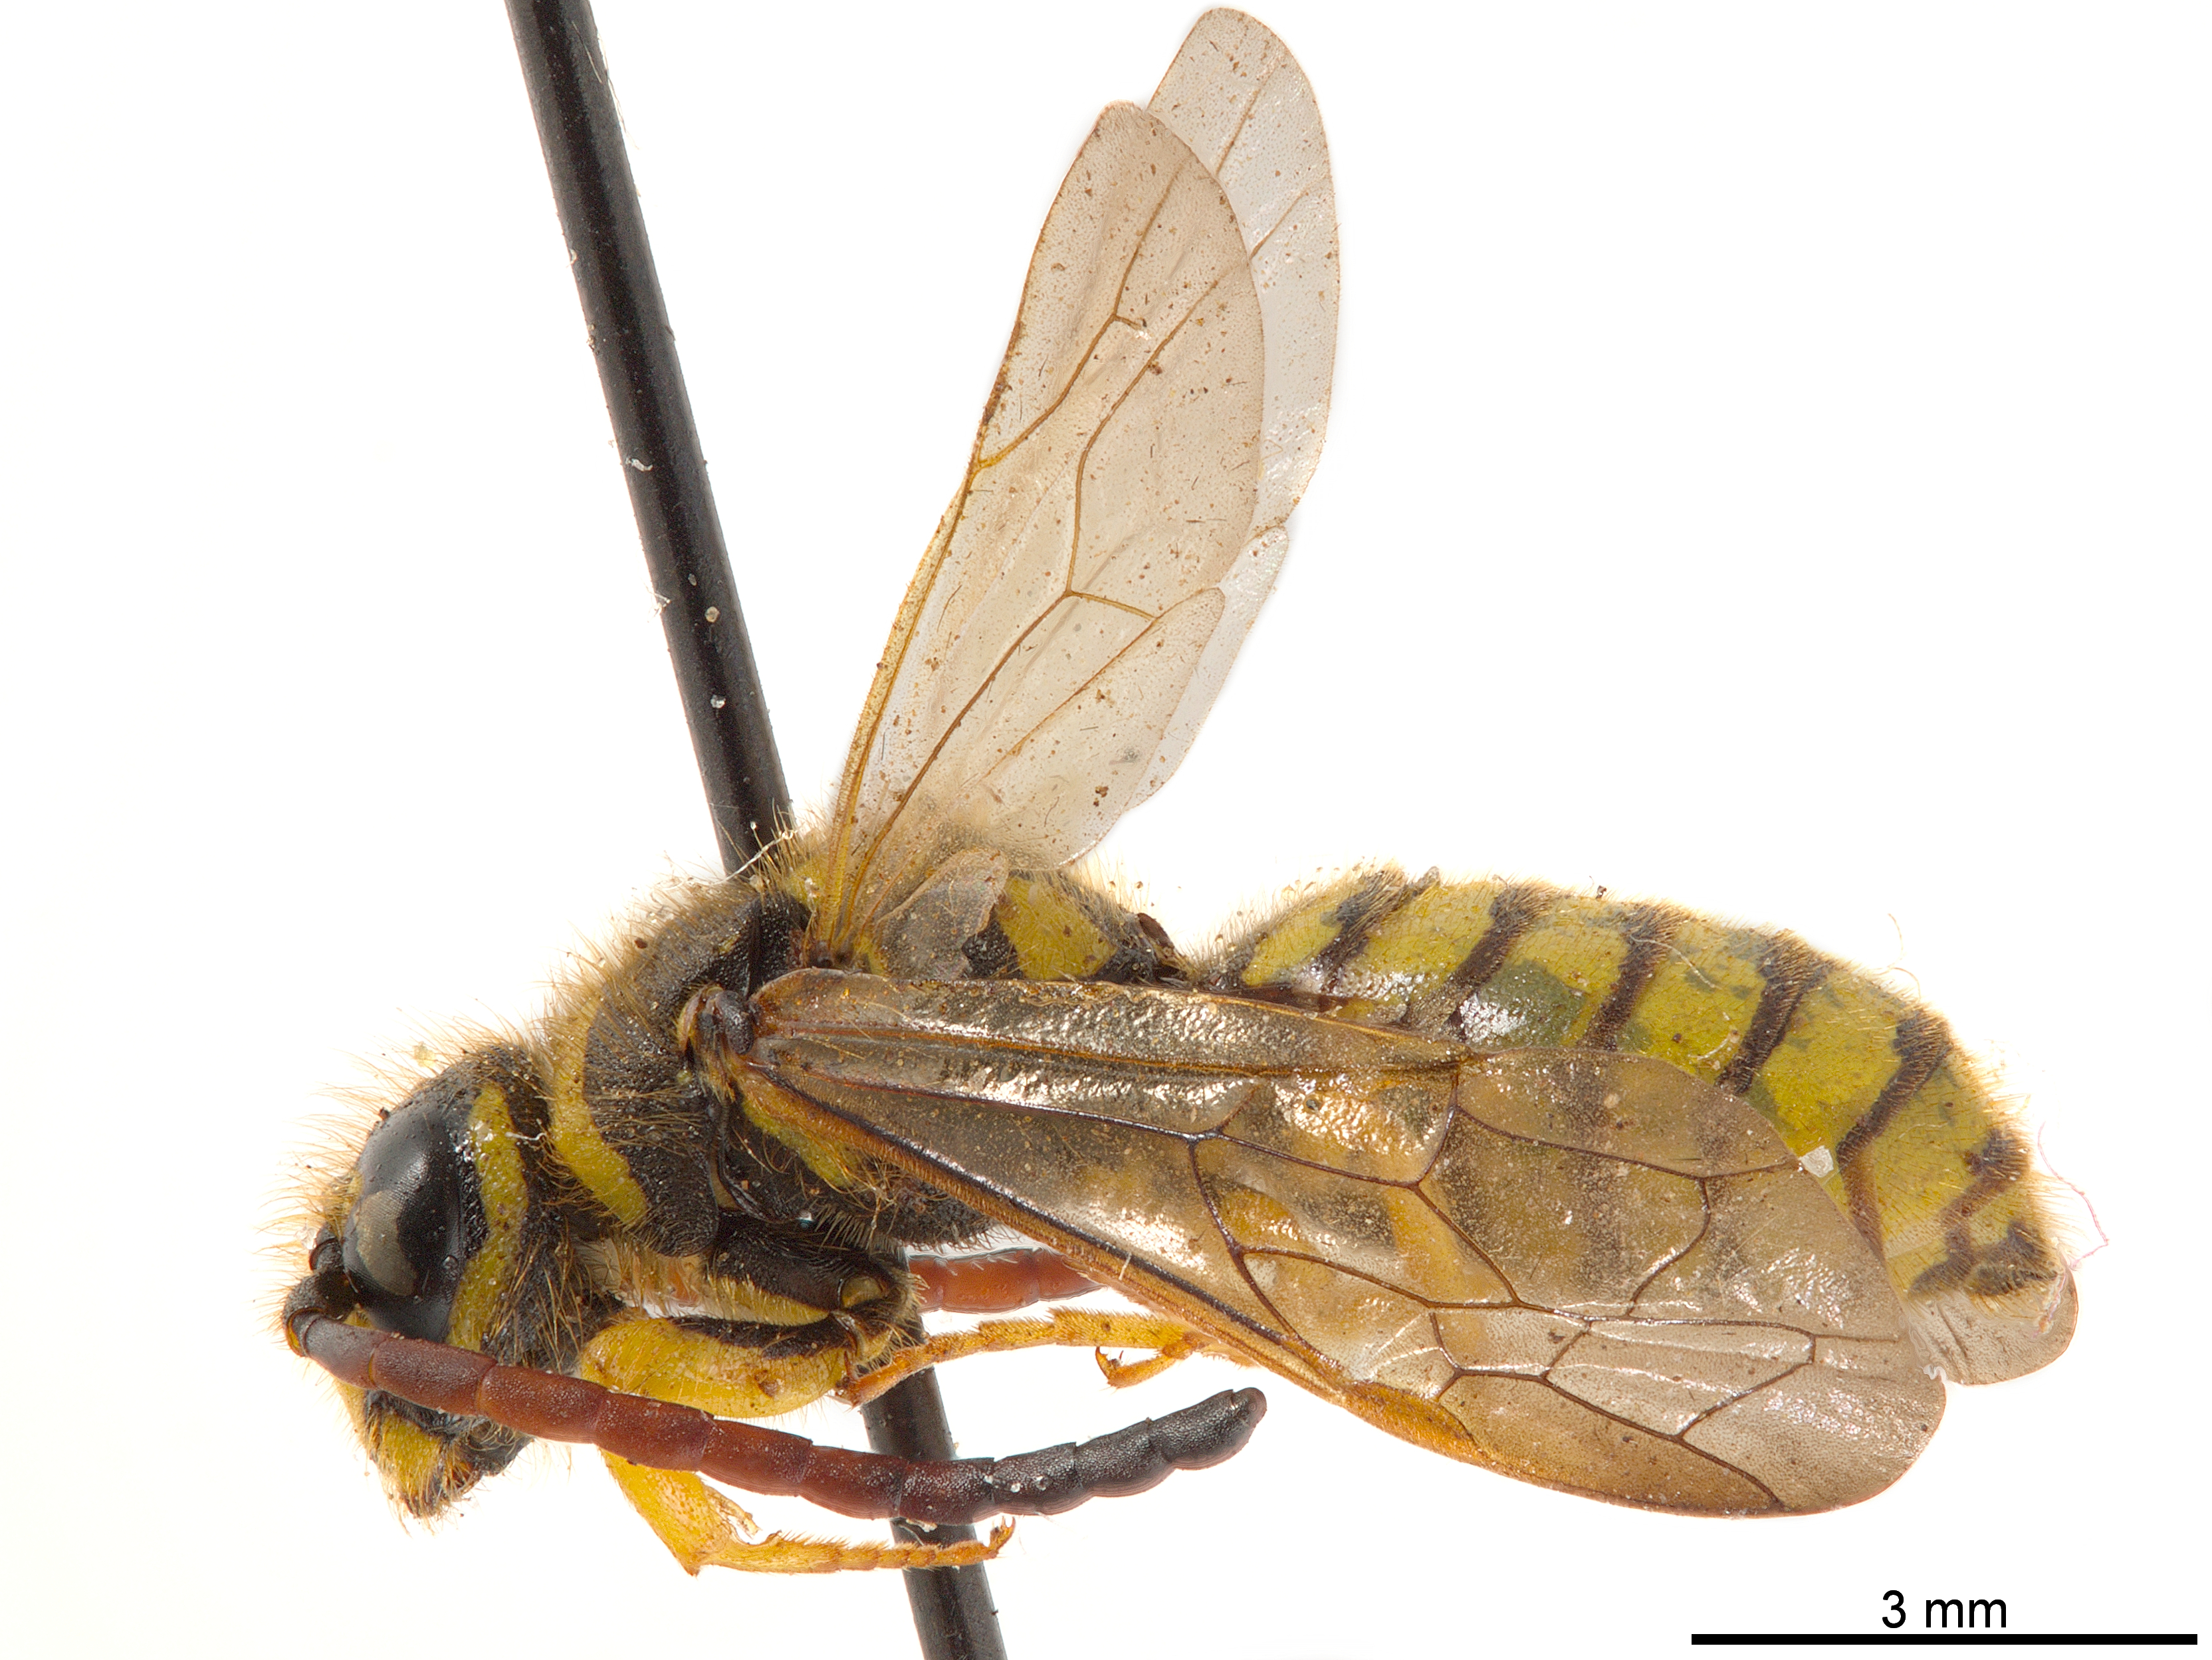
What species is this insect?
Polochrum elegans
